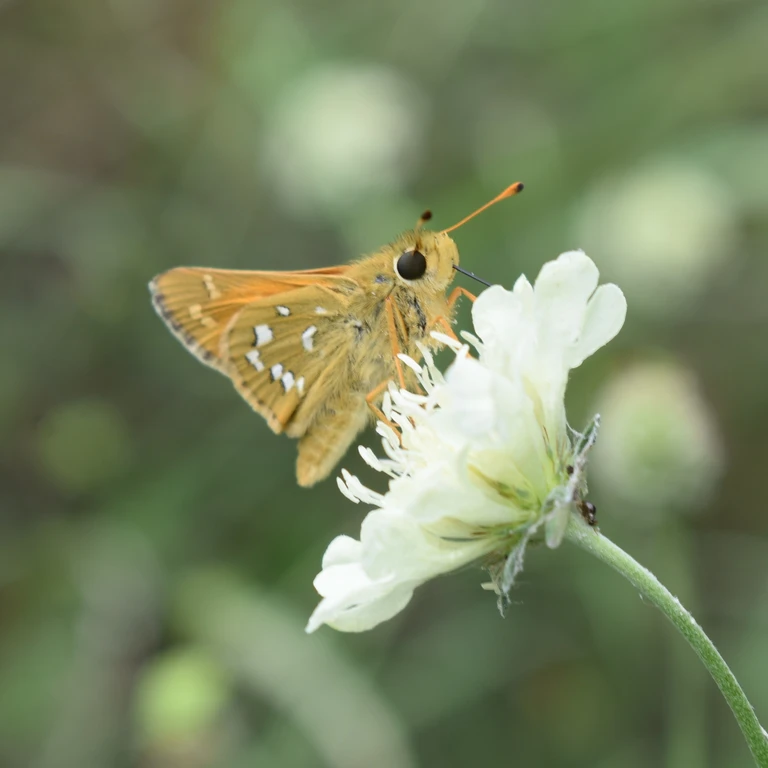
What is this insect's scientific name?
Hesperia comma
